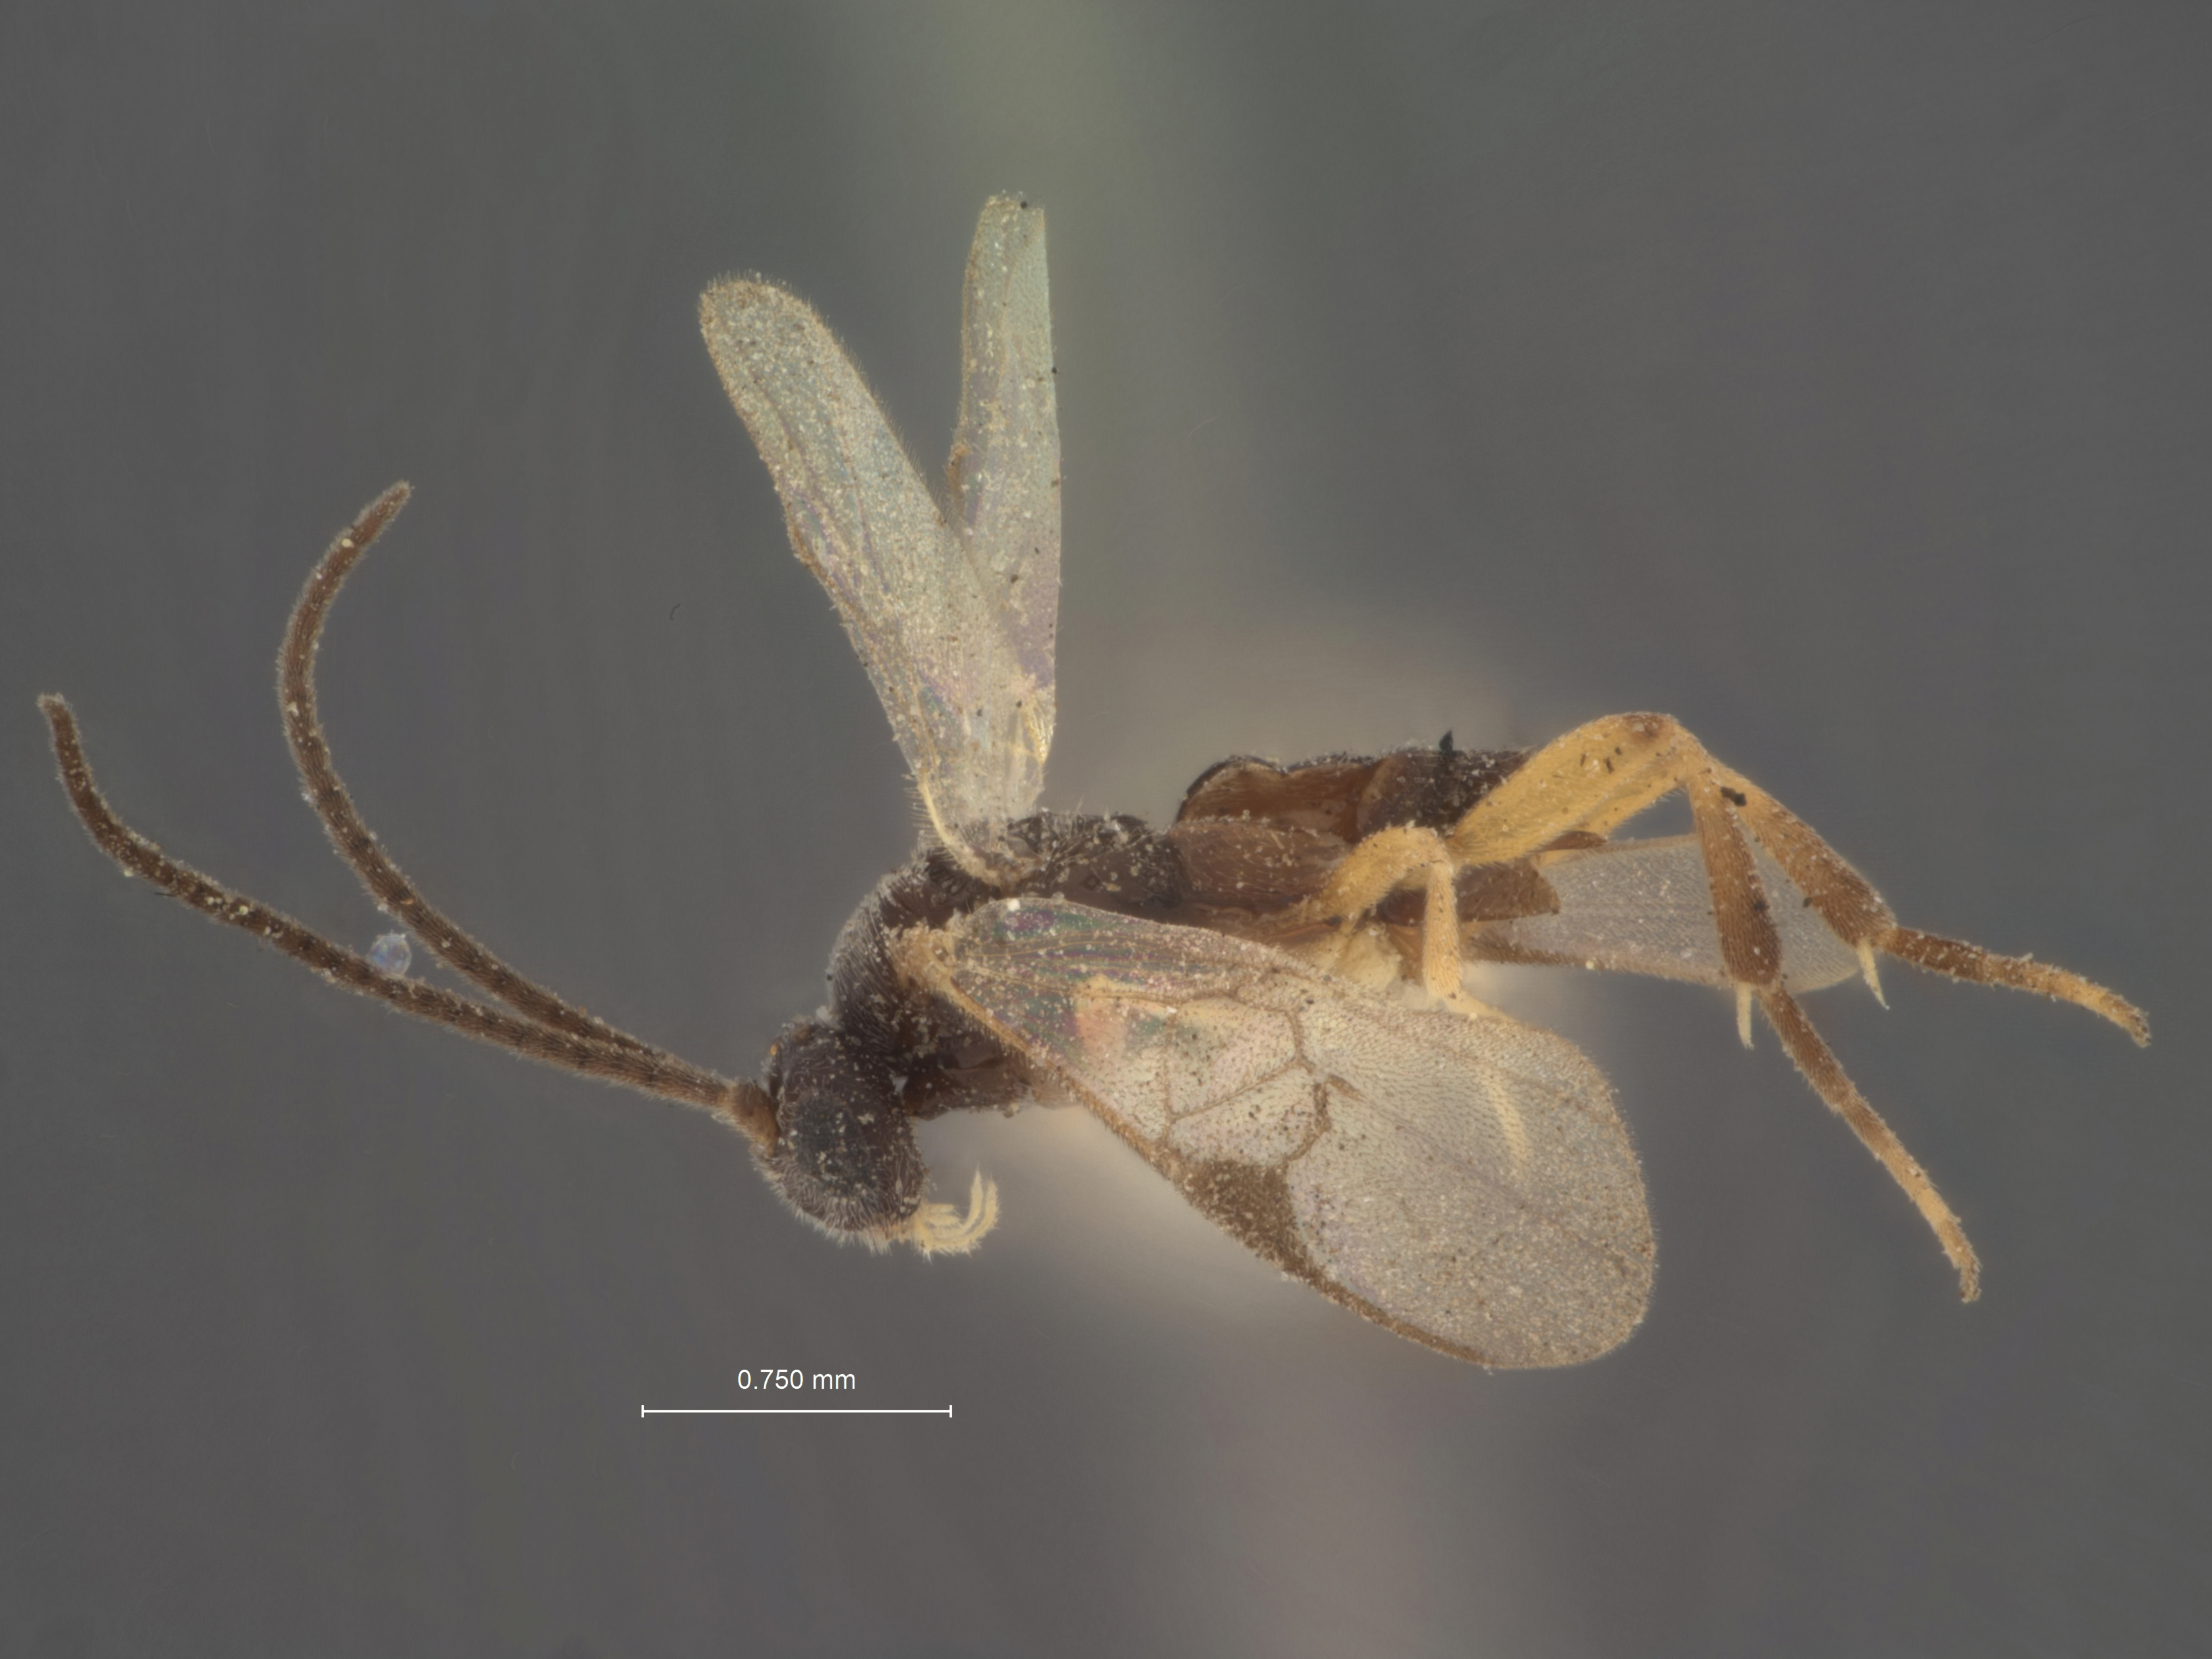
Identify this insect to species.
Apanteles empretiae
